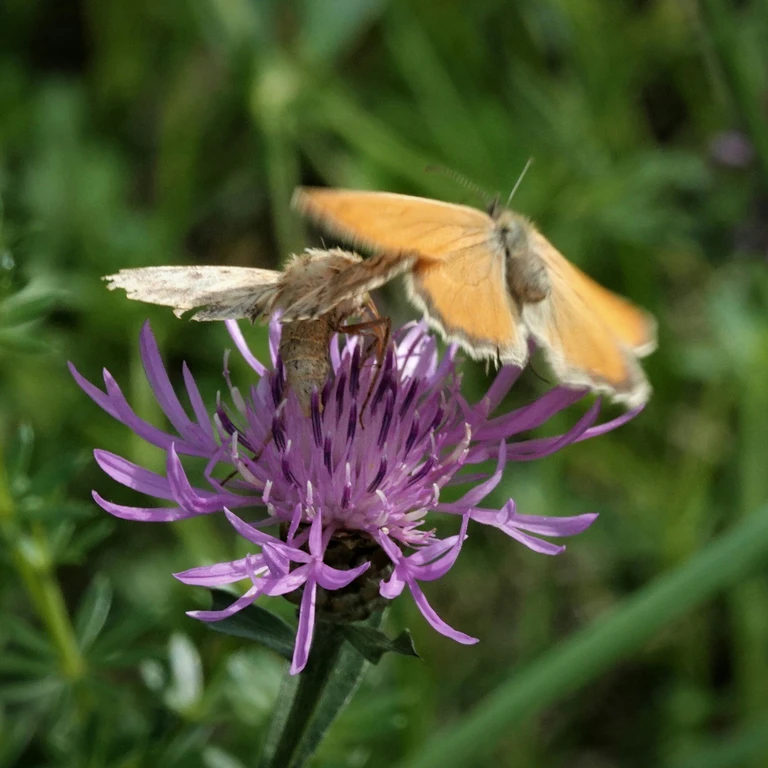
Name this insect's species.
Coenonympha pamphilus
